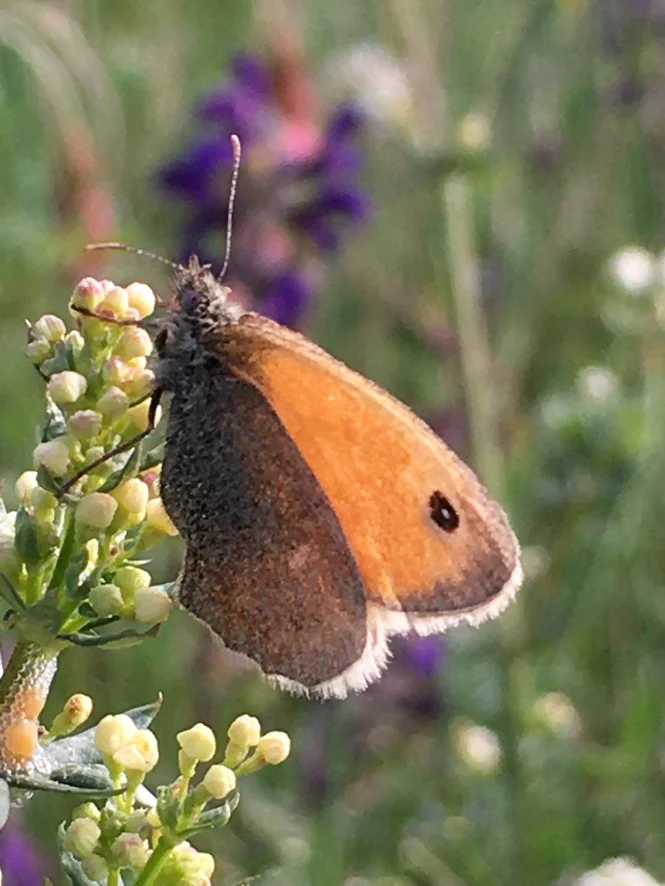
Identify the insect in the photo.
Coenonympha pamphilus
